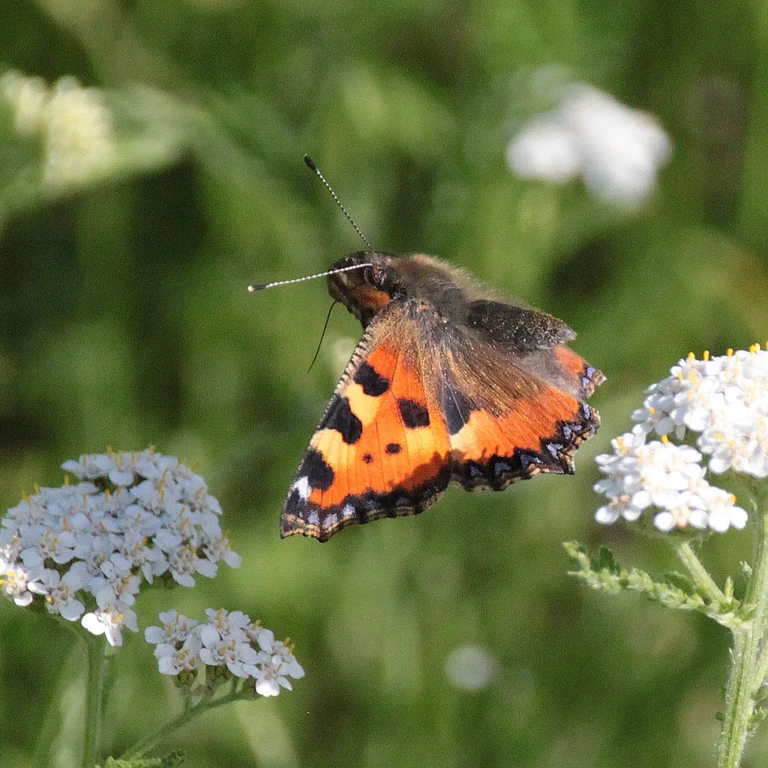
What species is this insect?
Aglais urticae
